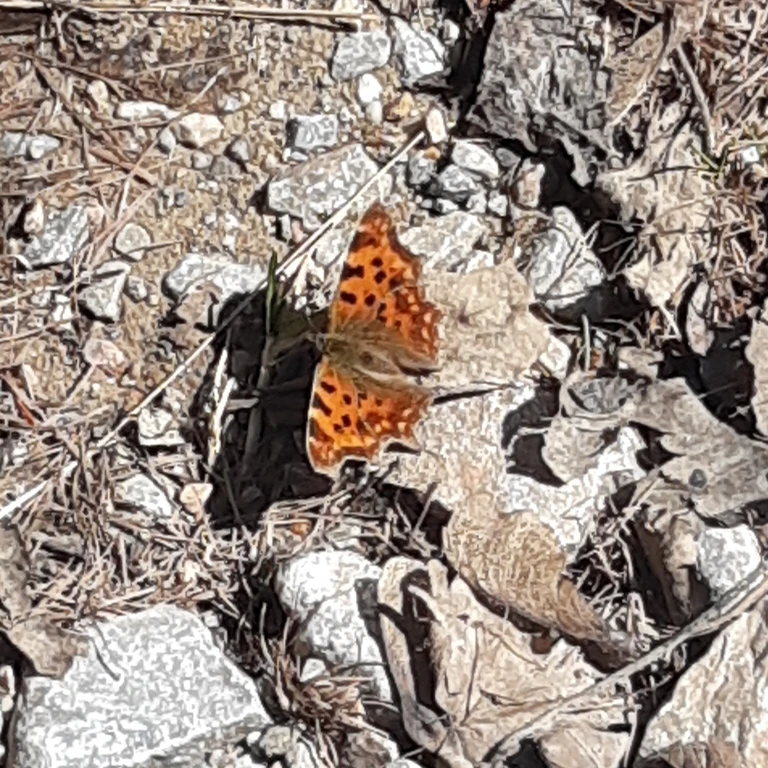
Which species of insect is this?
Polygonia c-album
